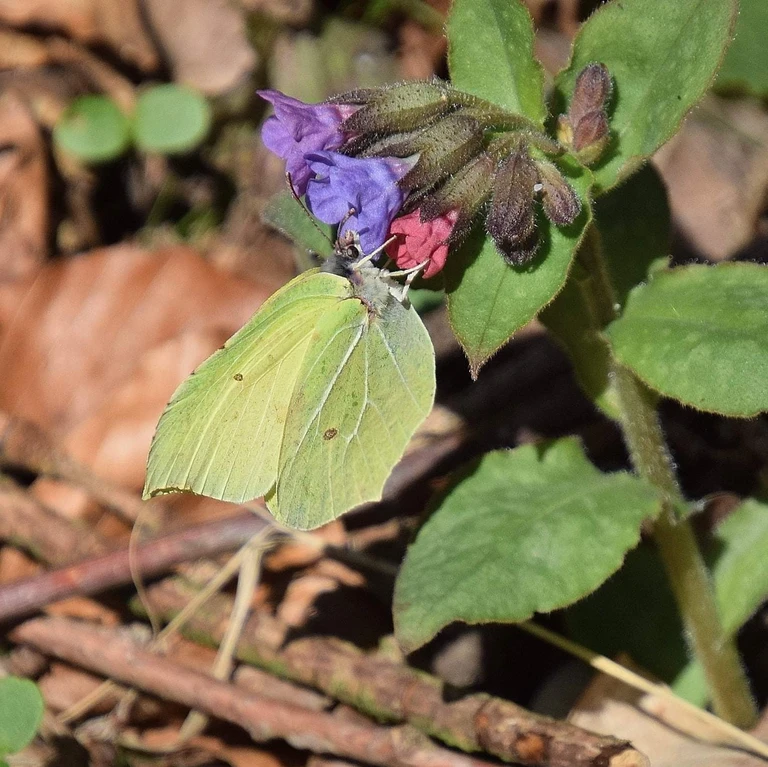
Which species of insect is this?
Gonepteryx rhamni
